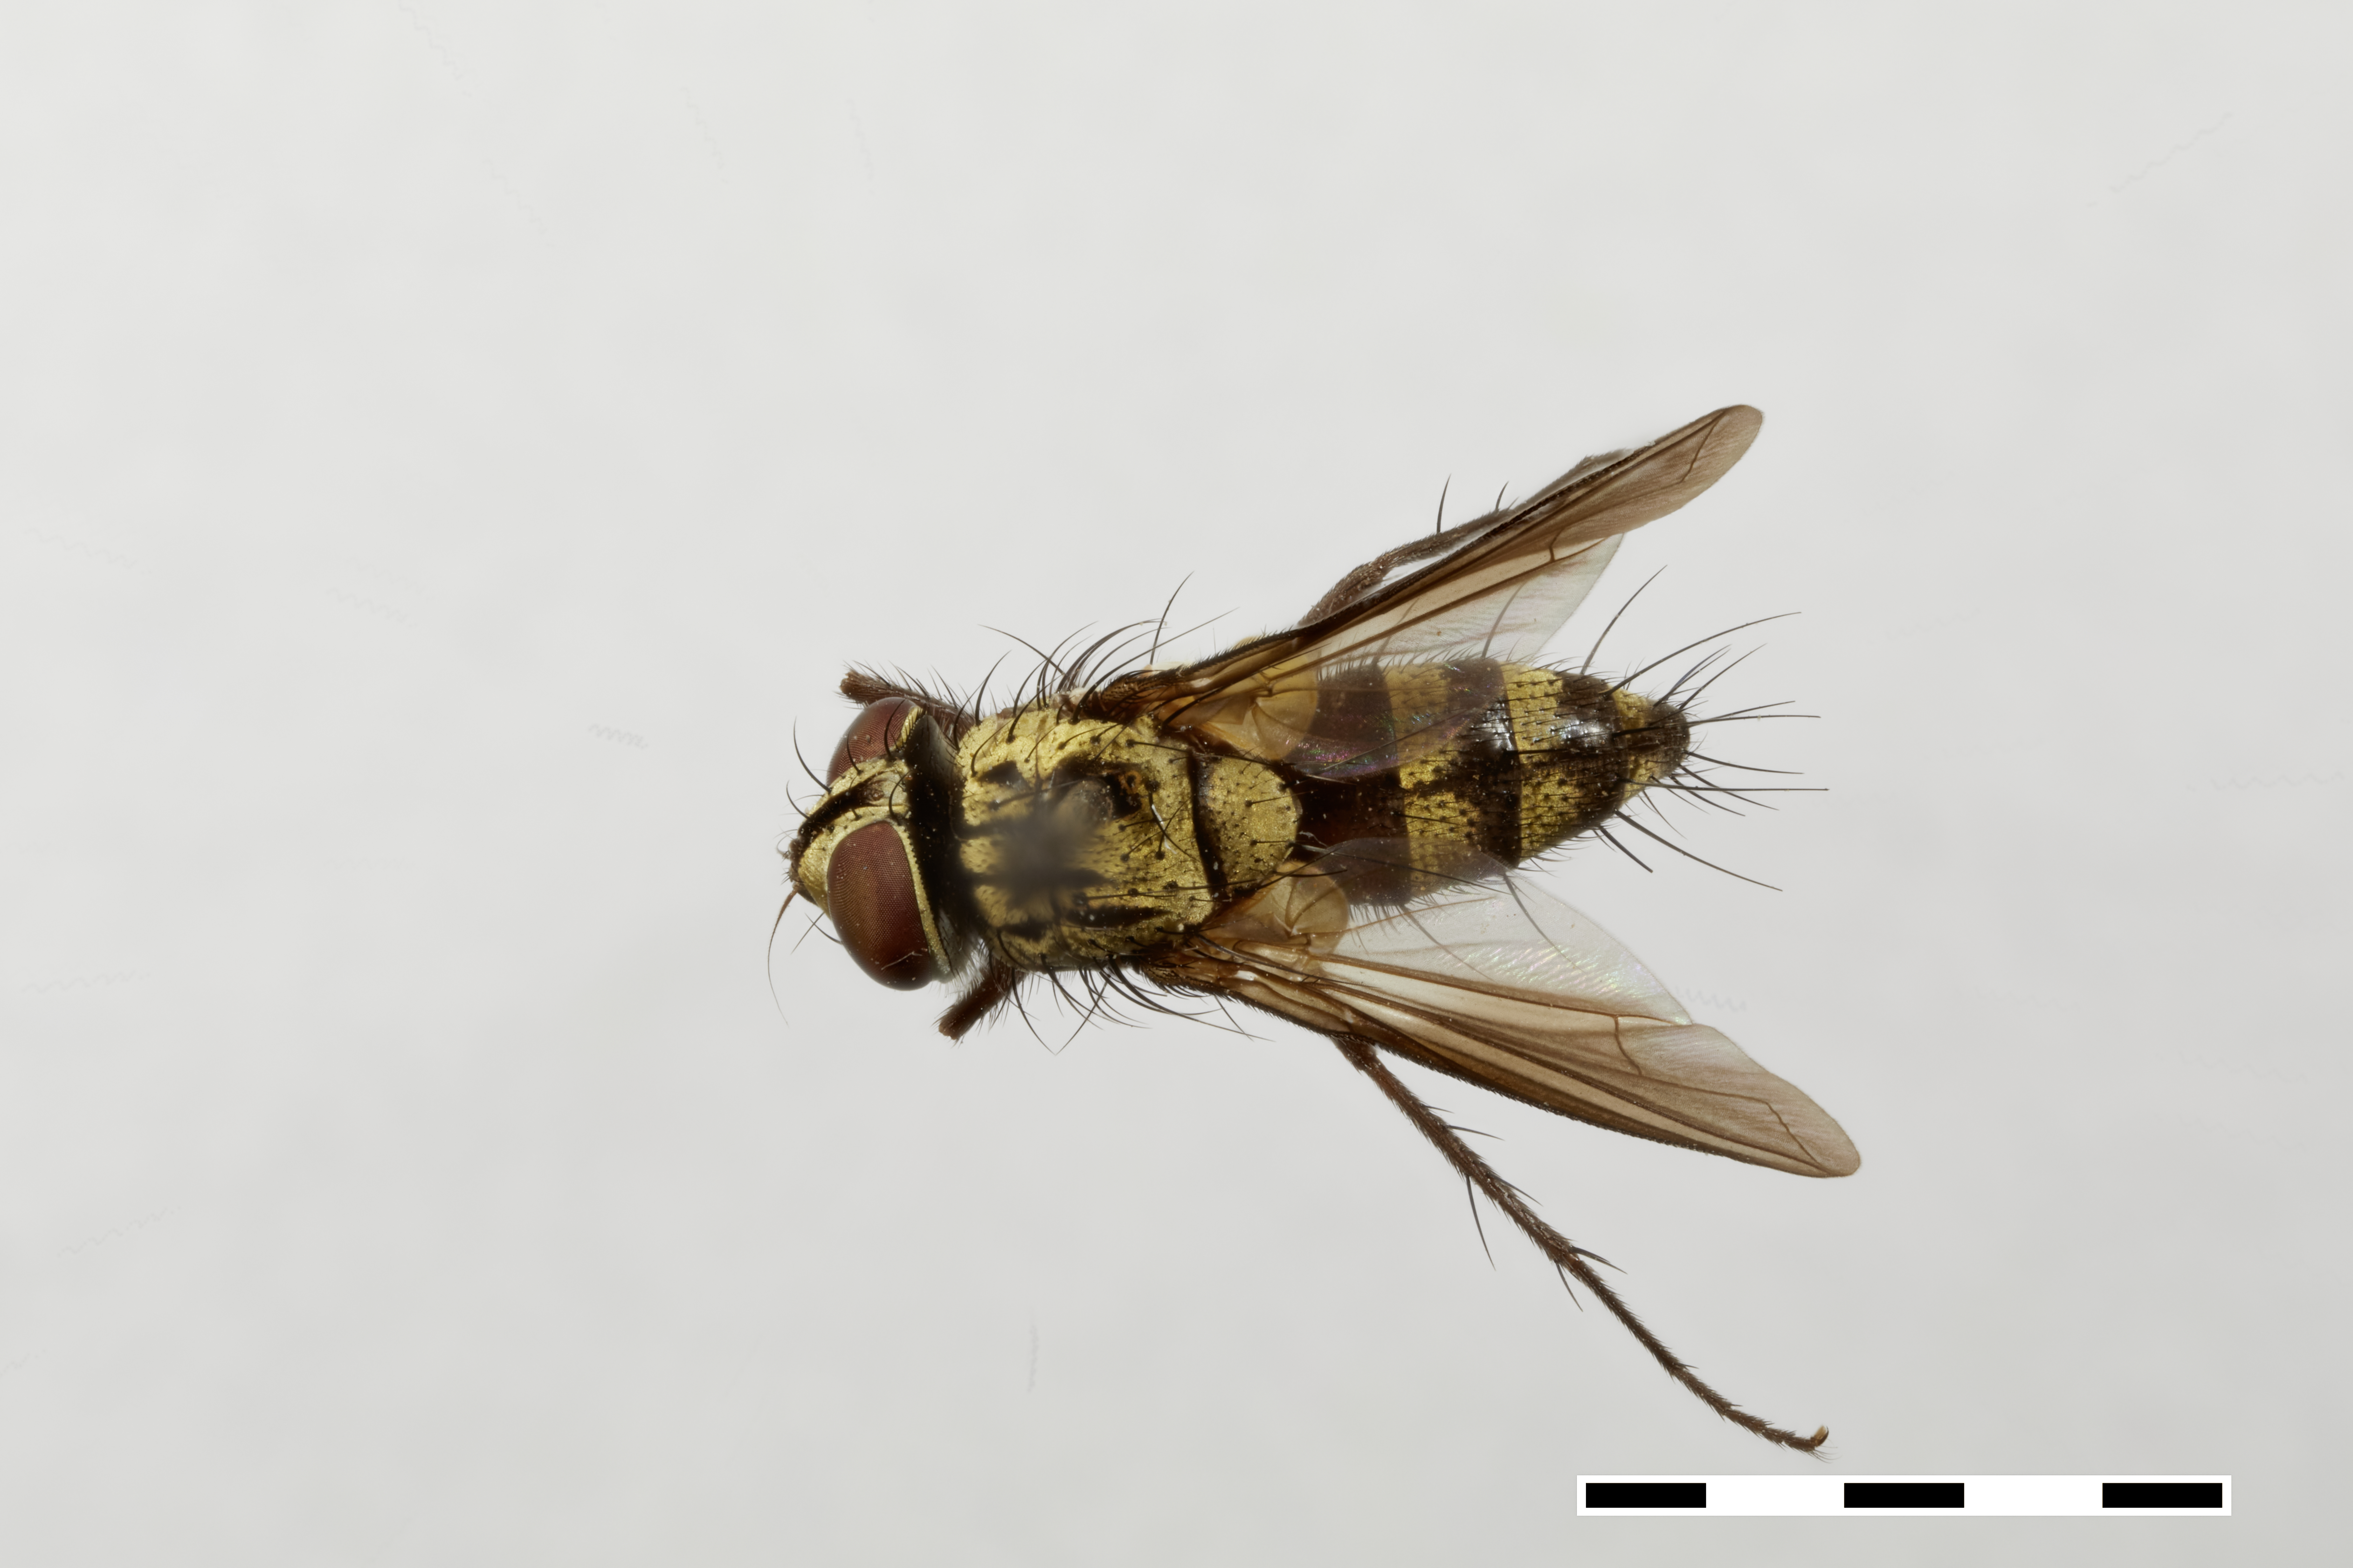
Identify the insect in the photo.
Anametopochaeta olindoides
